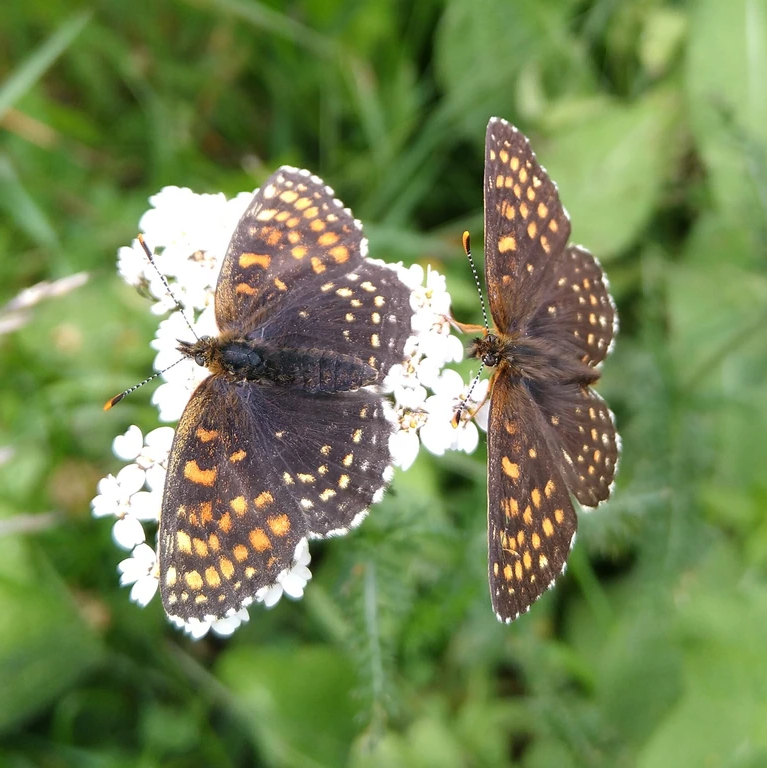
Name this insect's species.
Melitaea diamina
